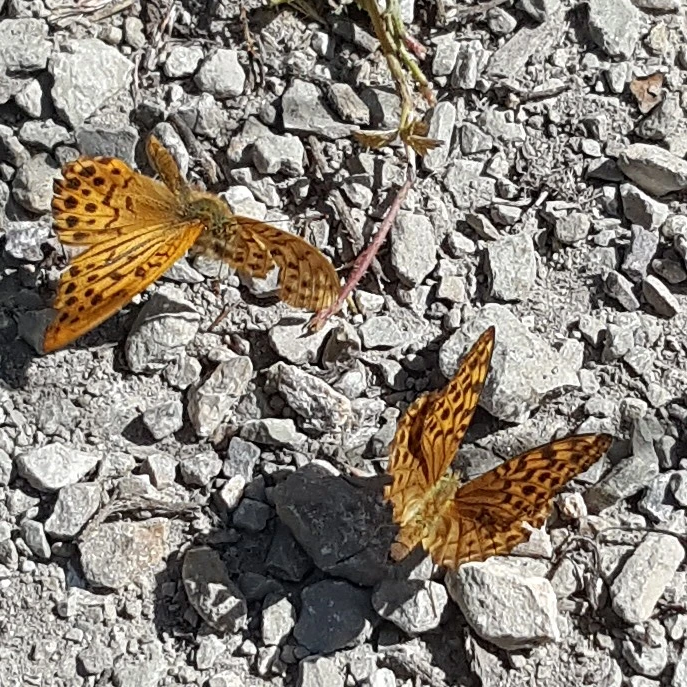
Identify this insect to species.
Argynnis paphia
